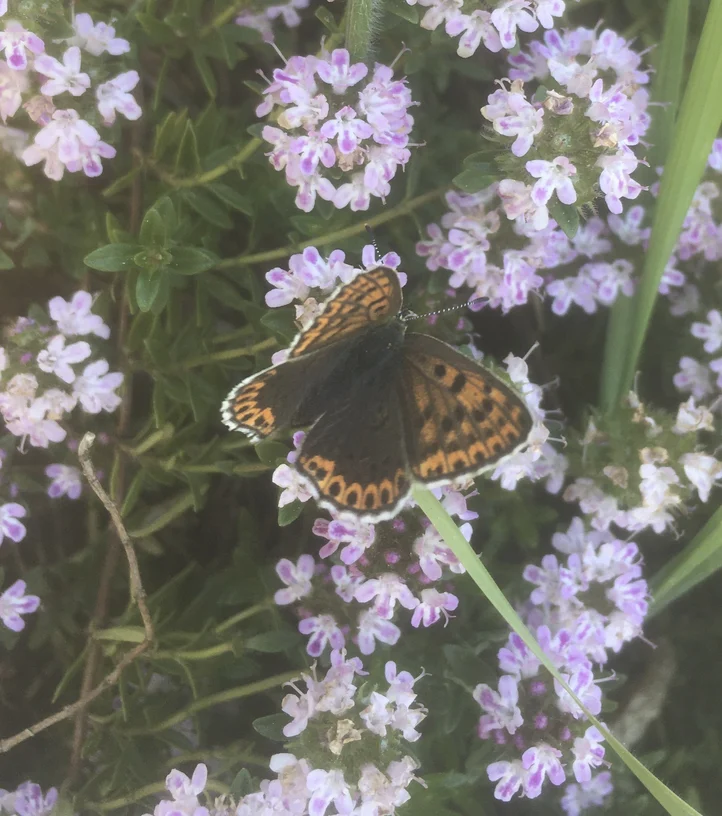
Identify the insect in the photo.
Lycaena tityrus (also Loweia tityrus)
